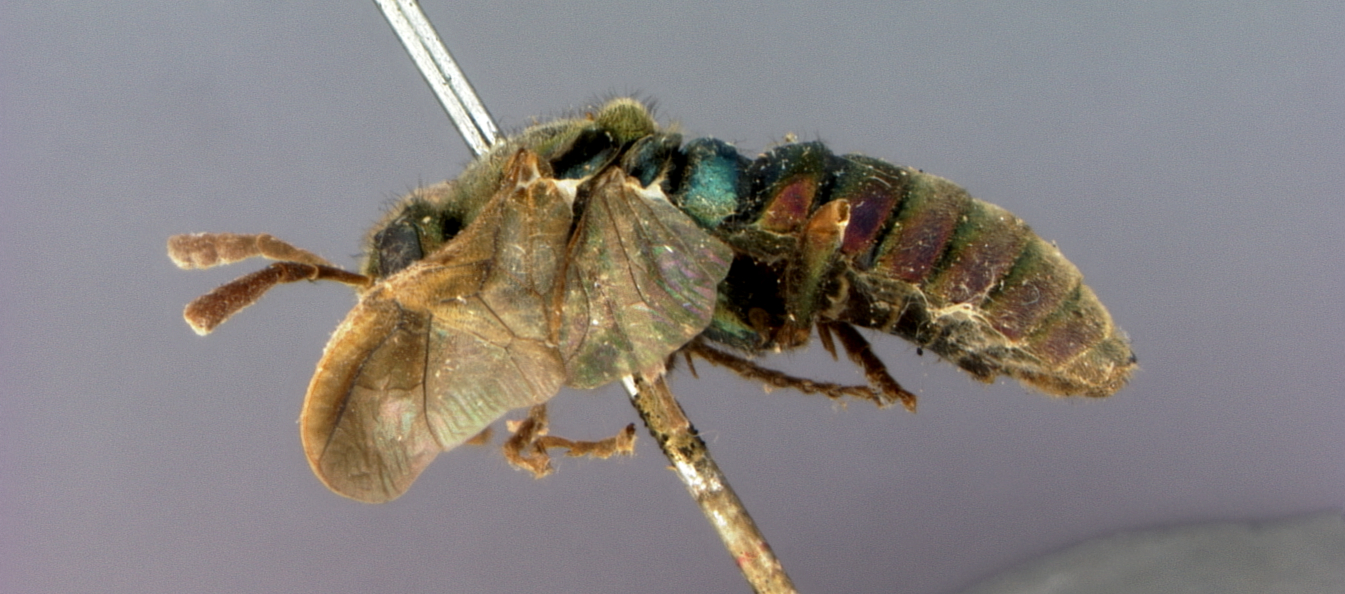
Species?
Abia iridescens
